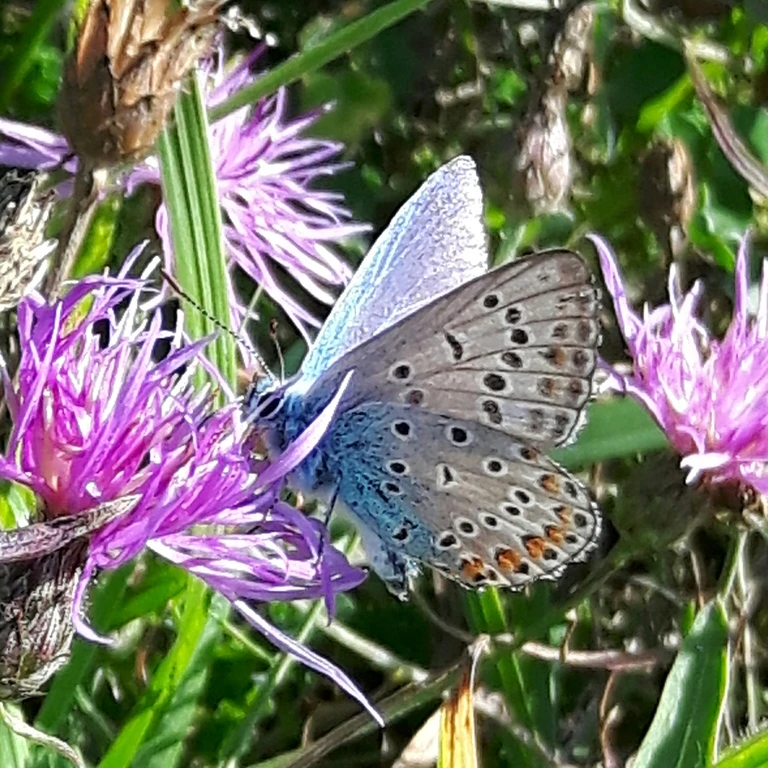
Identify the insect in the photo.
Polyommatus icarus
